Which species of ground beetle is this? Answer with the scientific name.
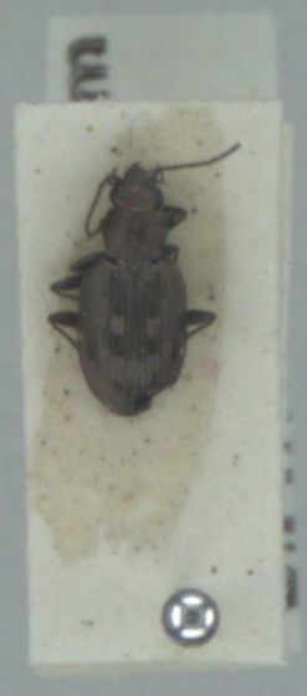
Bembidion litorale
